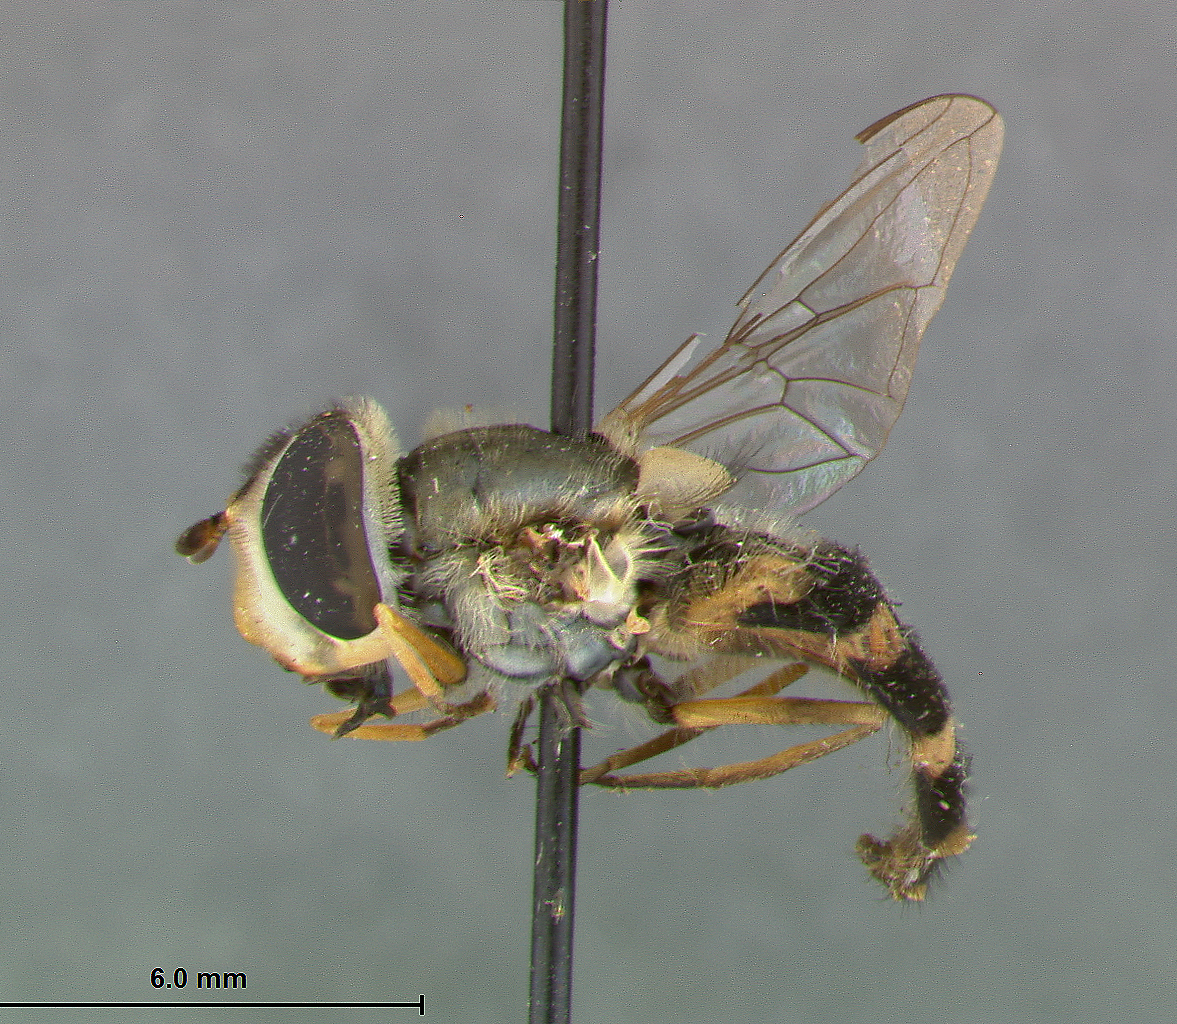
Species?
Syrphus similis
